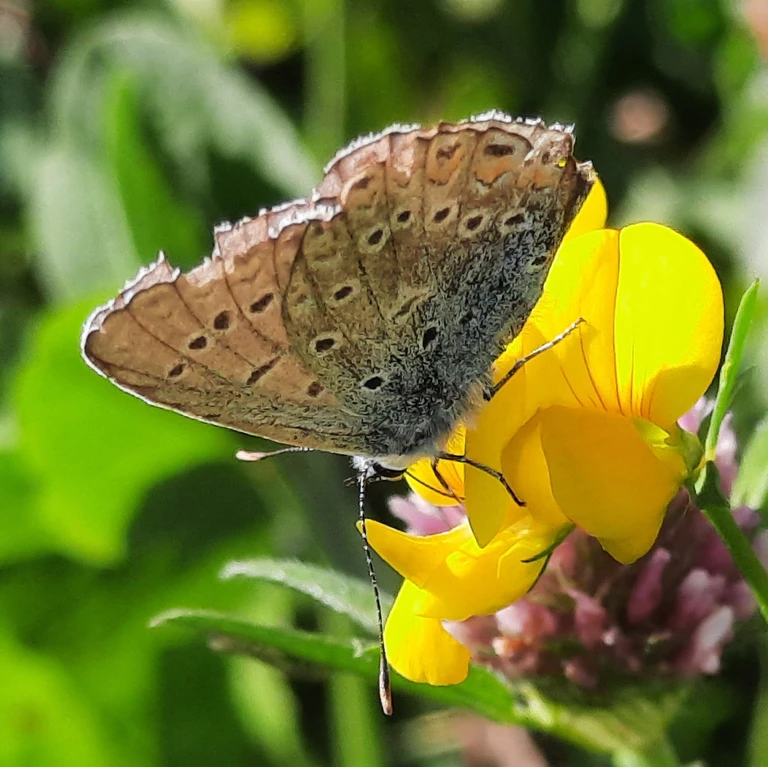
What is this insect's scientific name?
Polyommatus icarus
